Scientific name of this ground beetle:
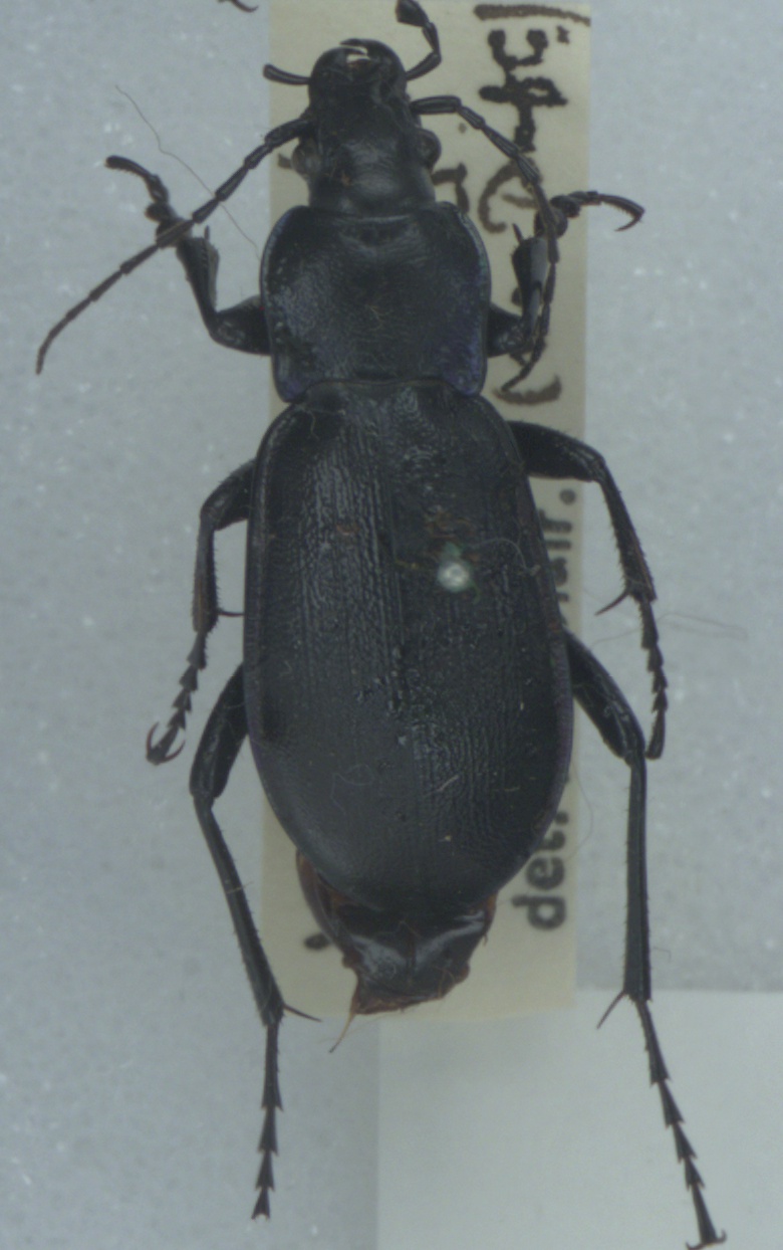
Carabus violaceus
